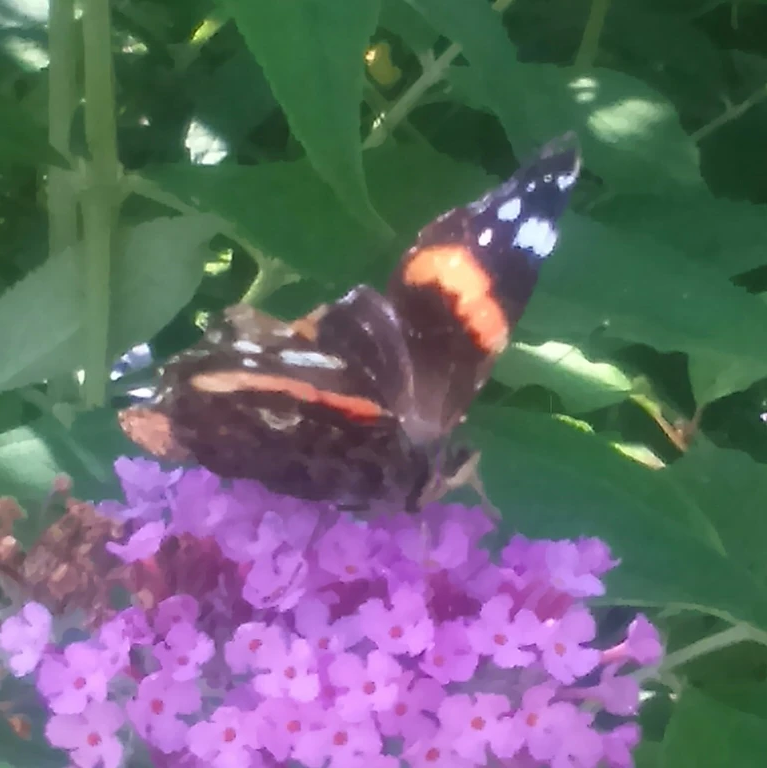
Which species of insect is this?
Vanessa atalanta
